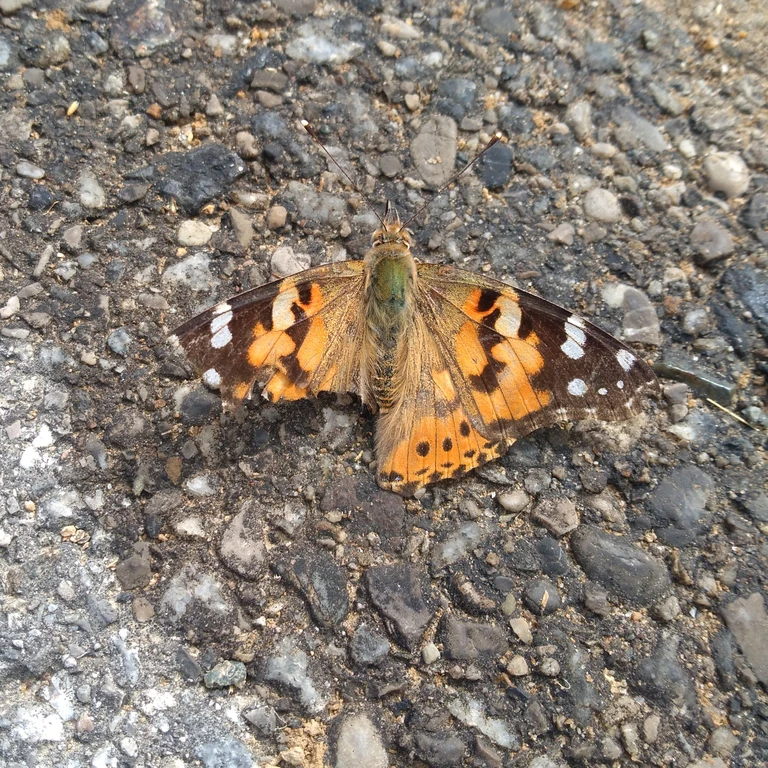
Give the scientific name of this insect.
Vanessa cardui
